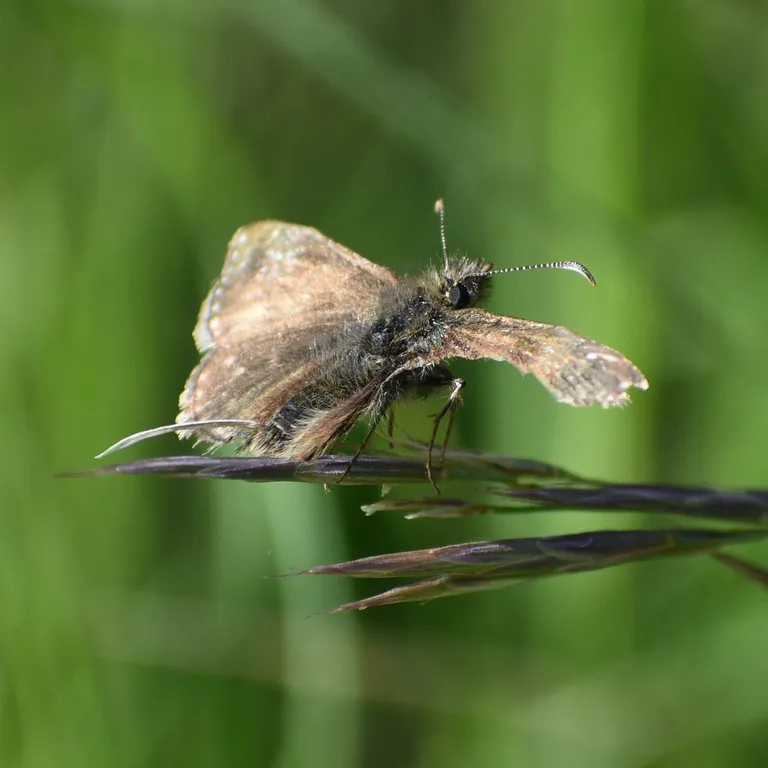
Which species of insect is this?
Erynnis tages
